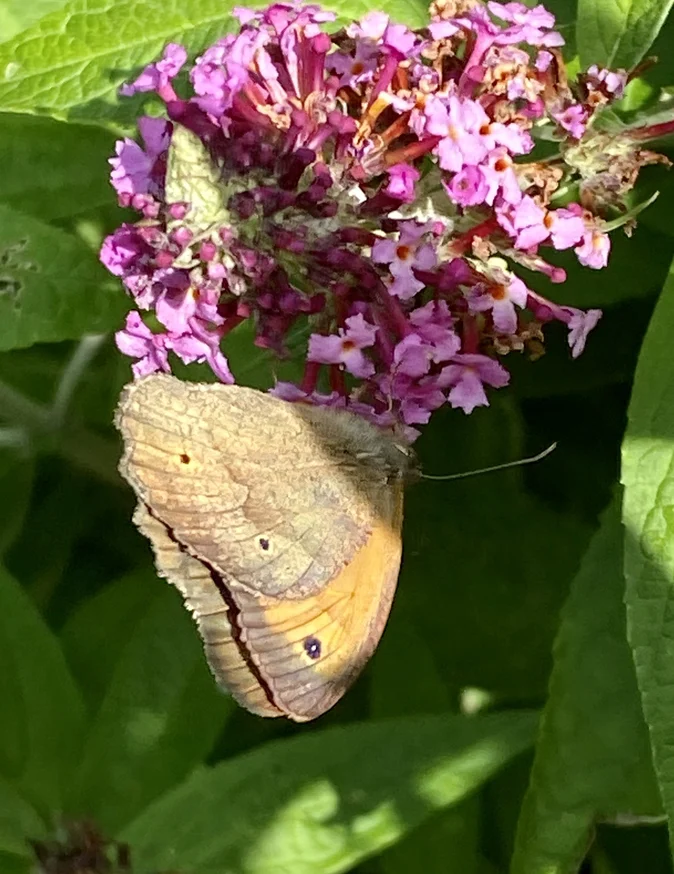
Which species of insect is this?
Maniola jurtina
